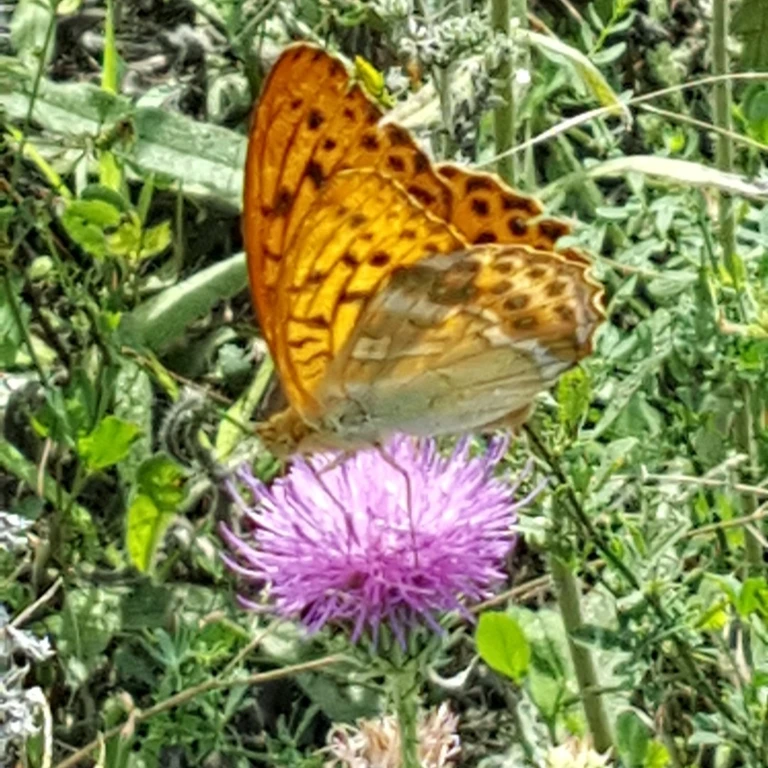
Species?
Argynnis paphia
